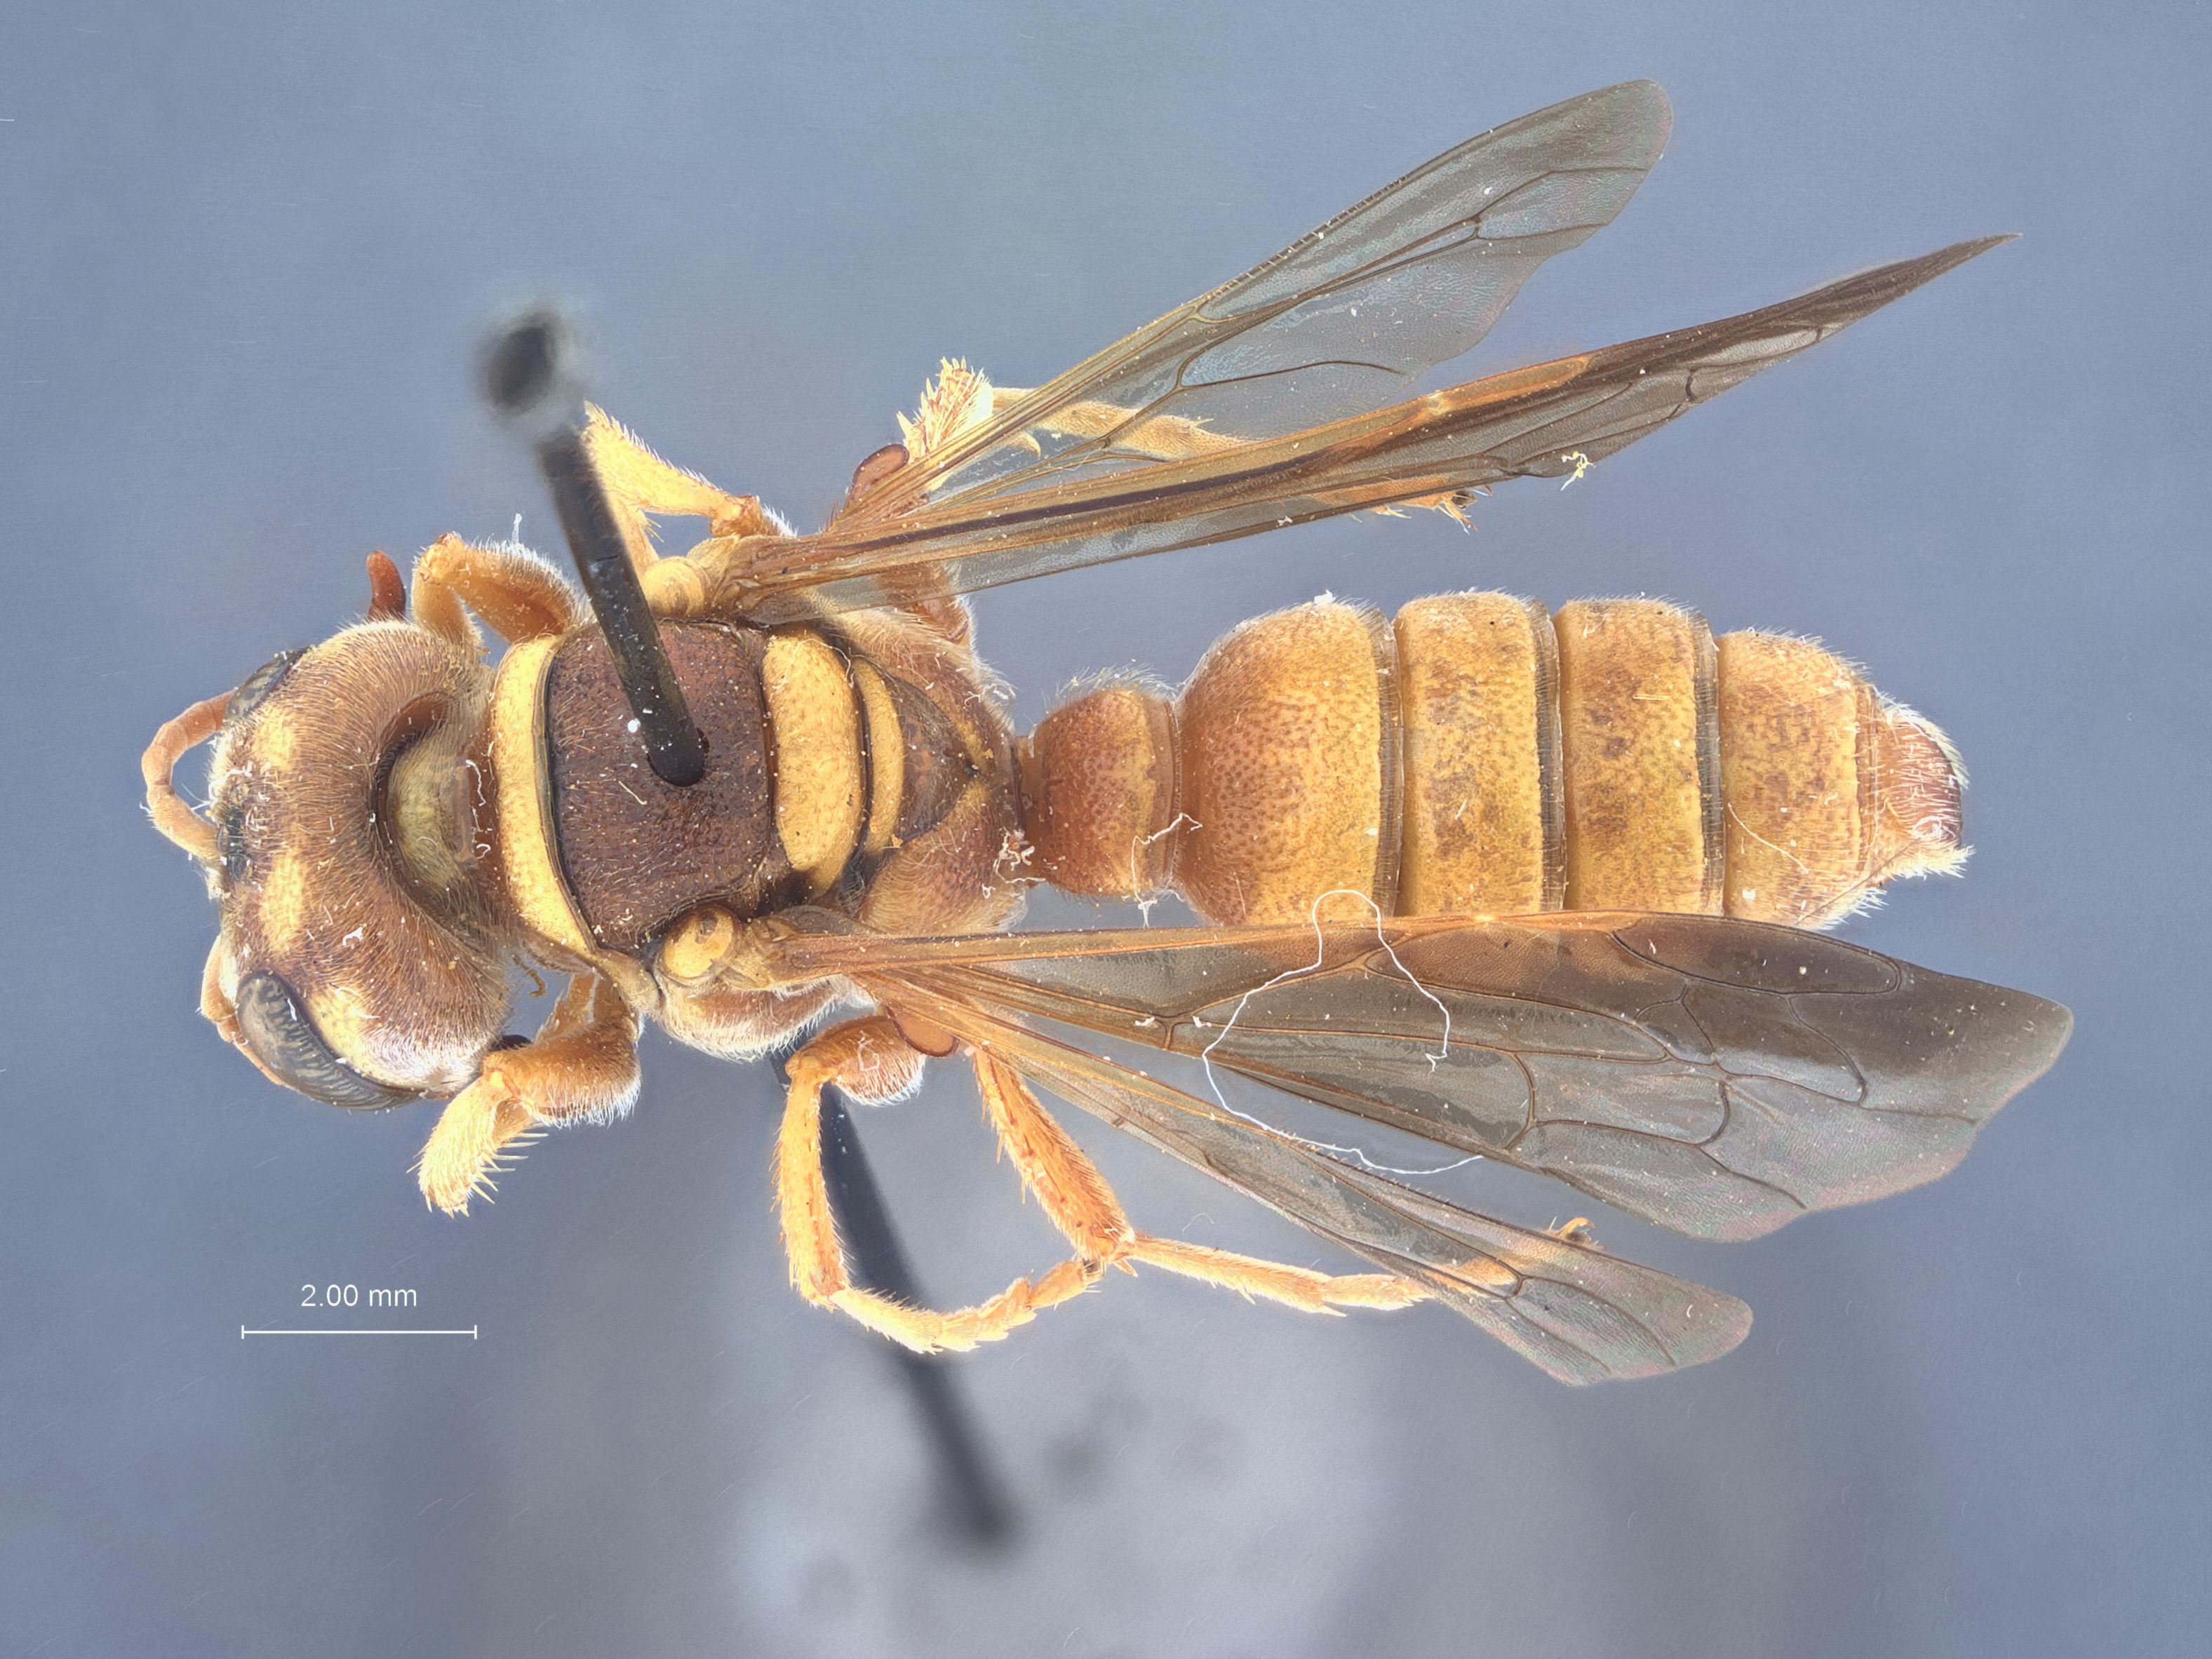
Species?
Cerceris cochisi
